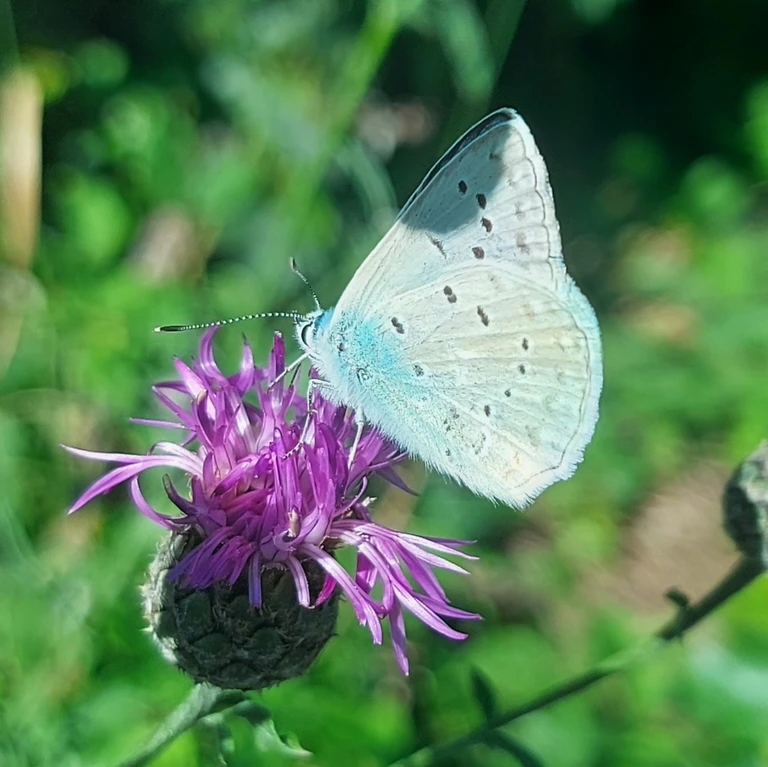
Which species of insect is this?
Polyommatus daphnis
